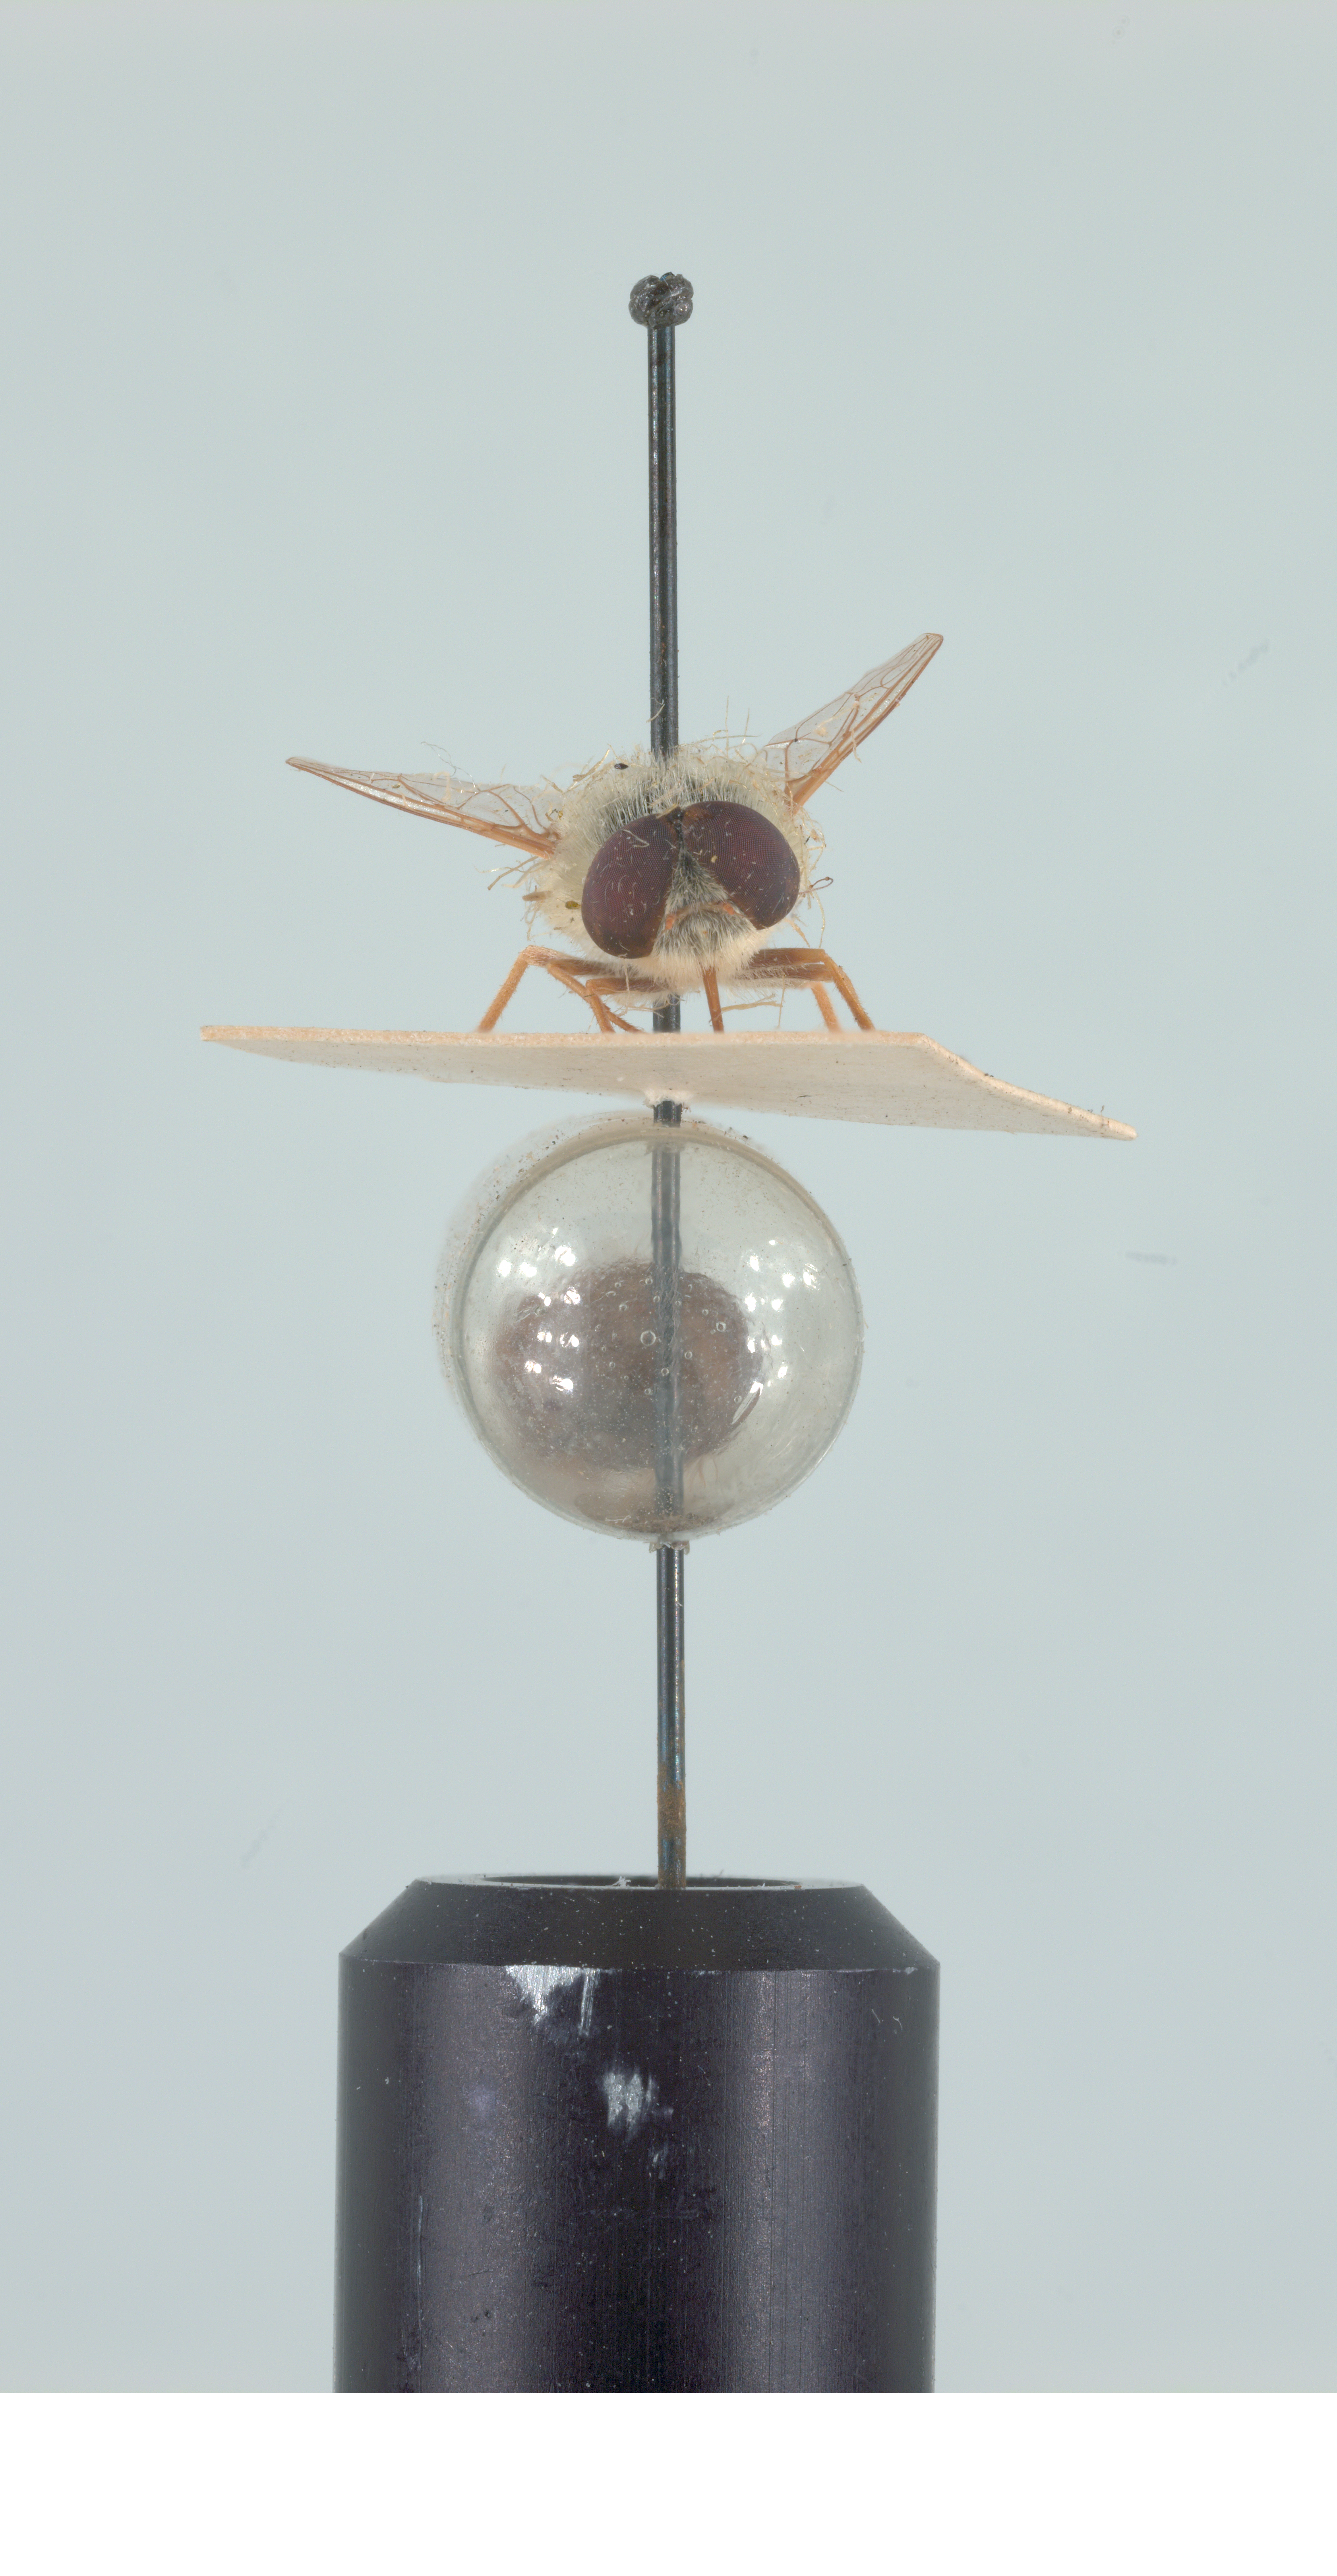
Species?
Neorhynchocephalus sackenii
